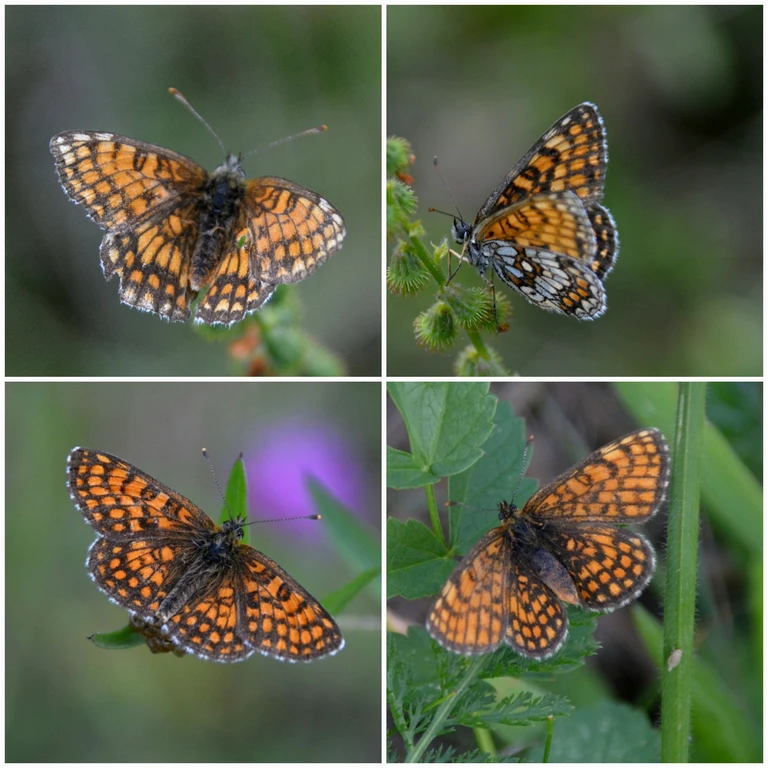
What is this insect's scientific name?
Melitaea athalia
